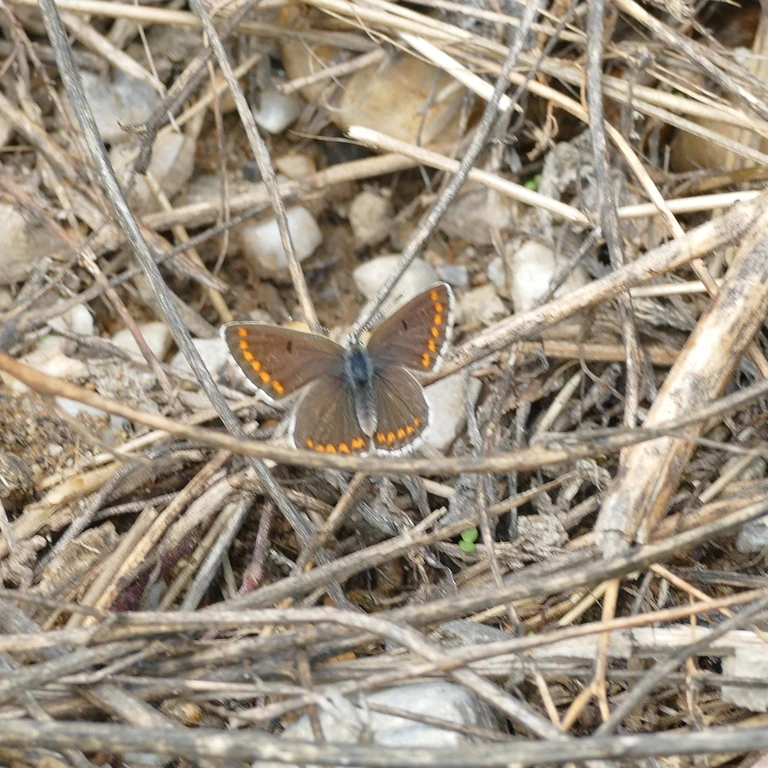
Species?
Aricia agestis/artaxerxes
